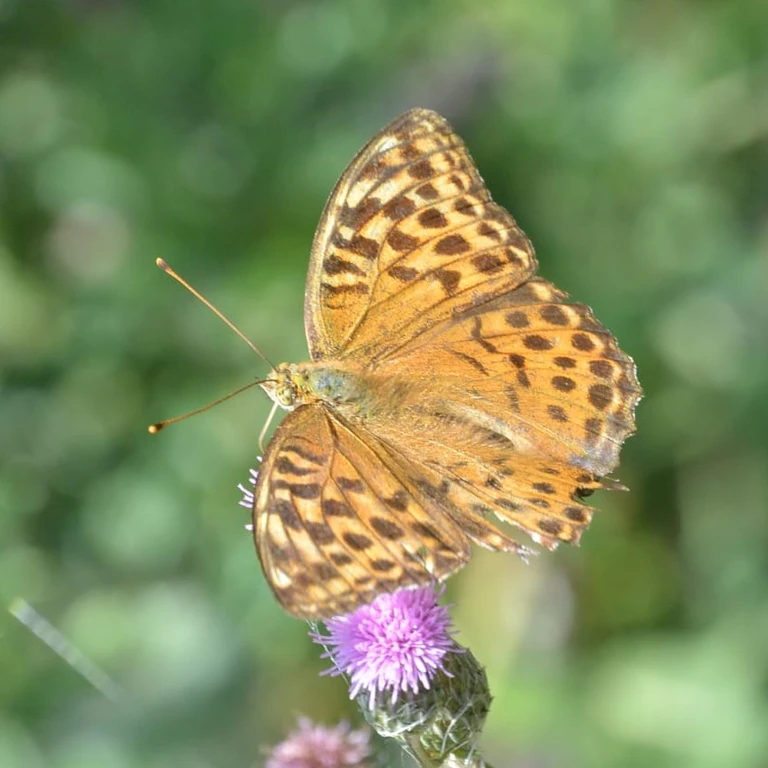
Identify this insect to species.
Argynnis paphia
